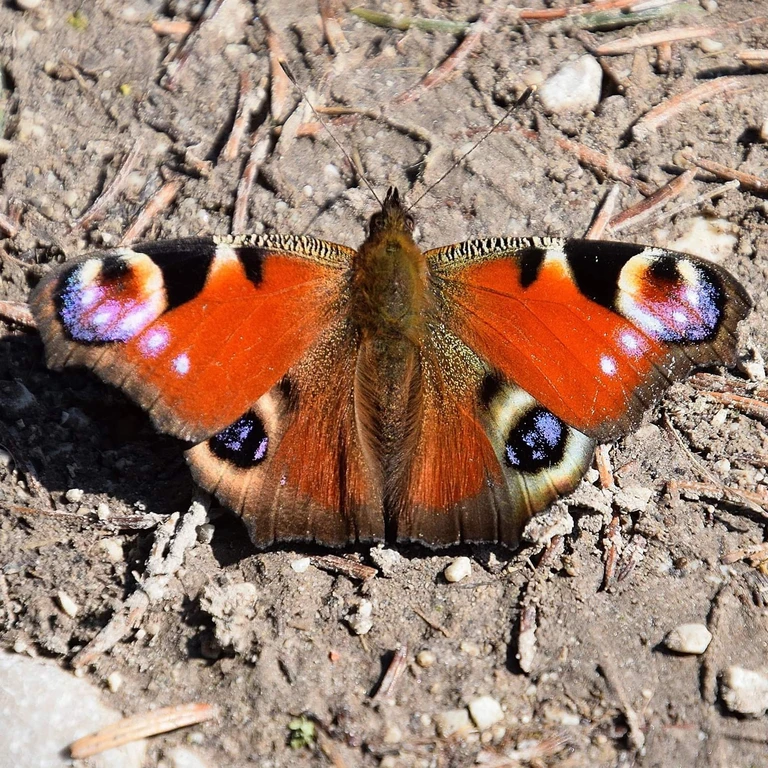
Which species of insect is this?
Aglais io
